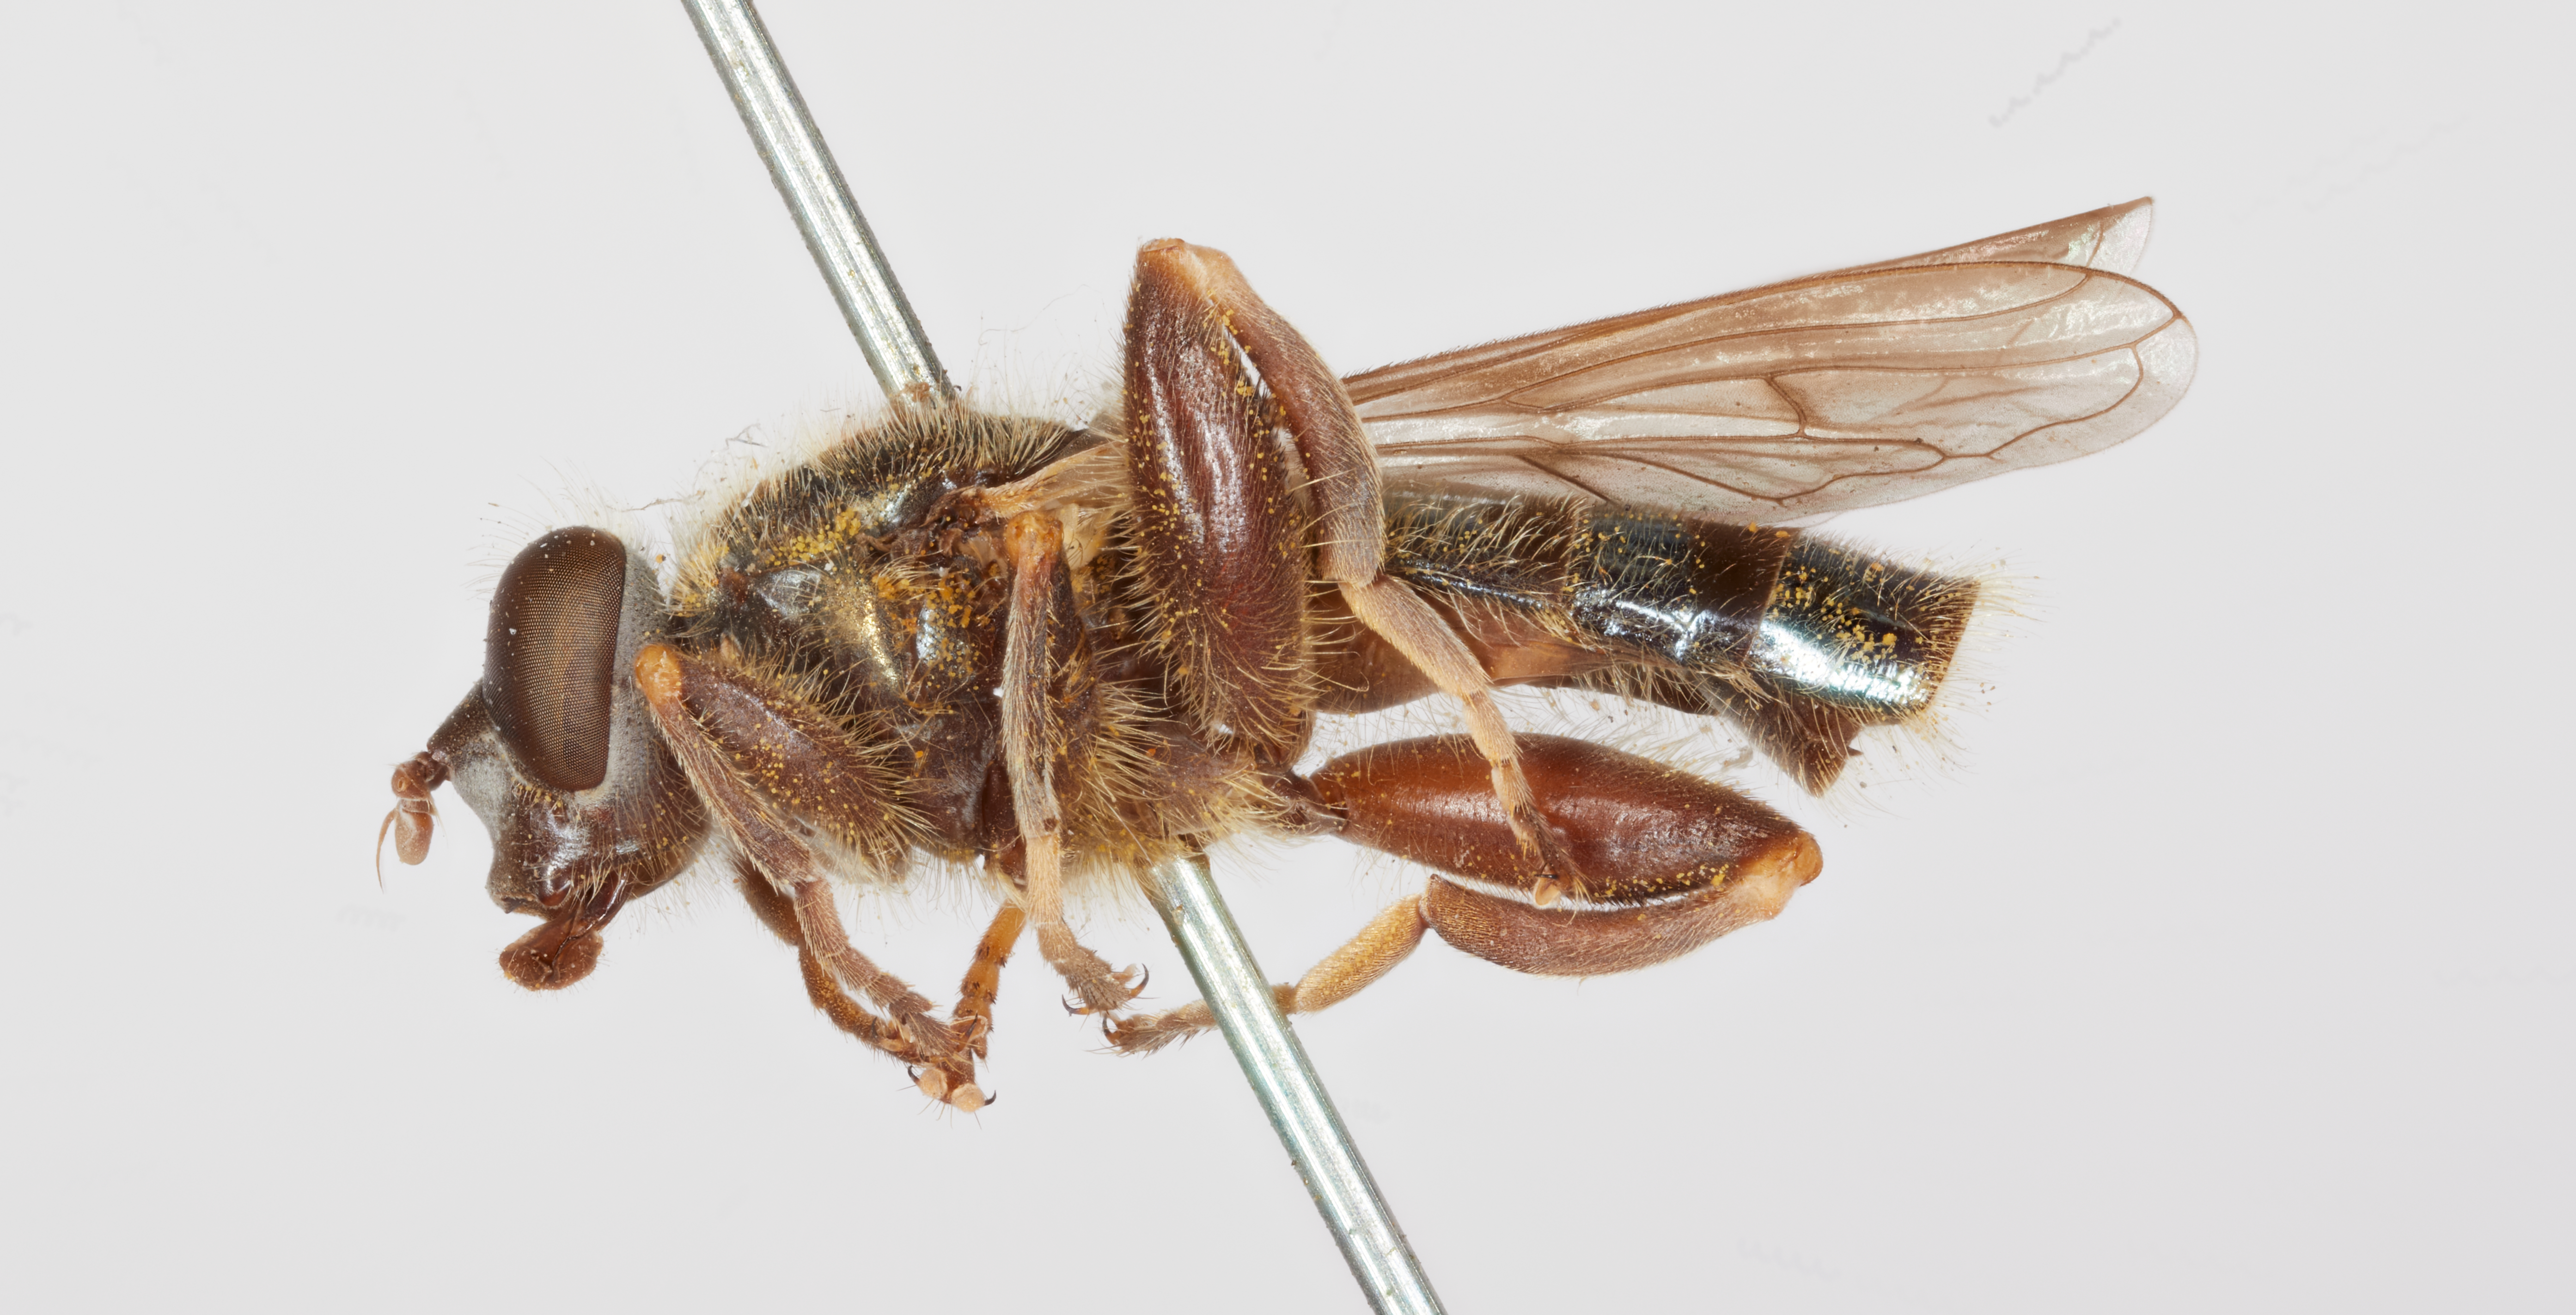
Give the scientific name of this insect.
Brachypalpus parvus
